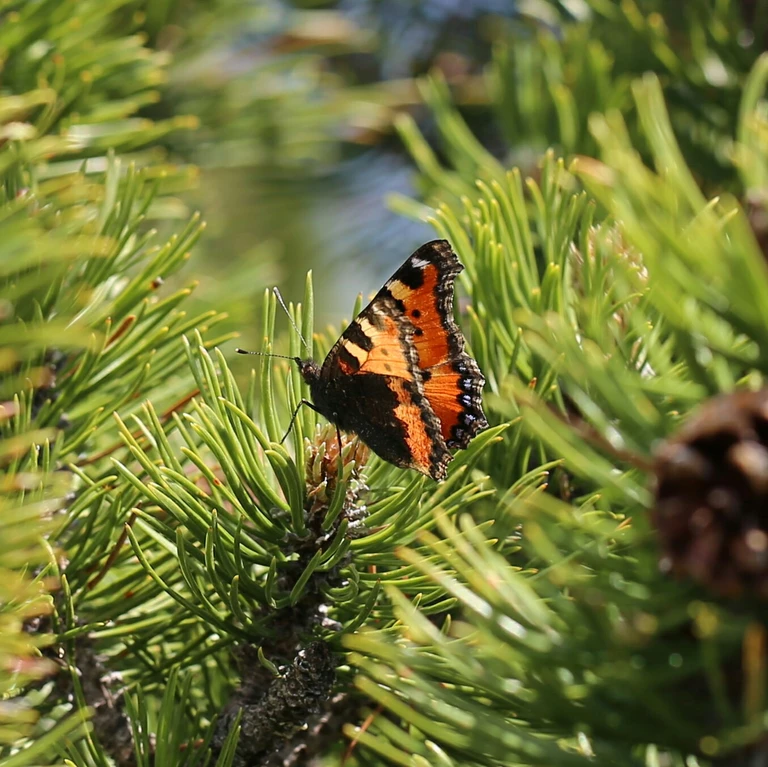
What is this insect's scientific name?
Aglais urticae
